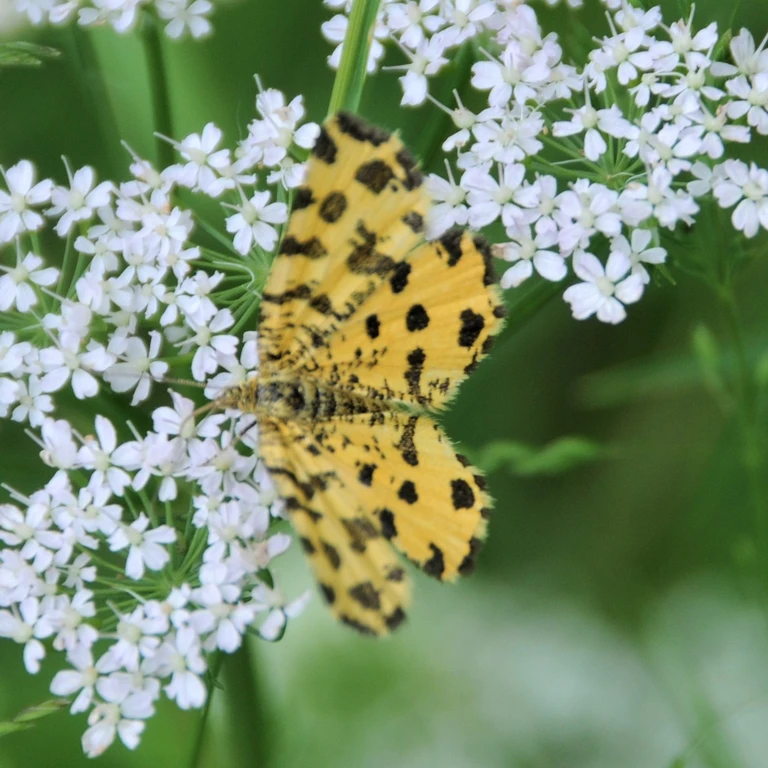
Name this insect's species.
Pseudopanthera macularia
